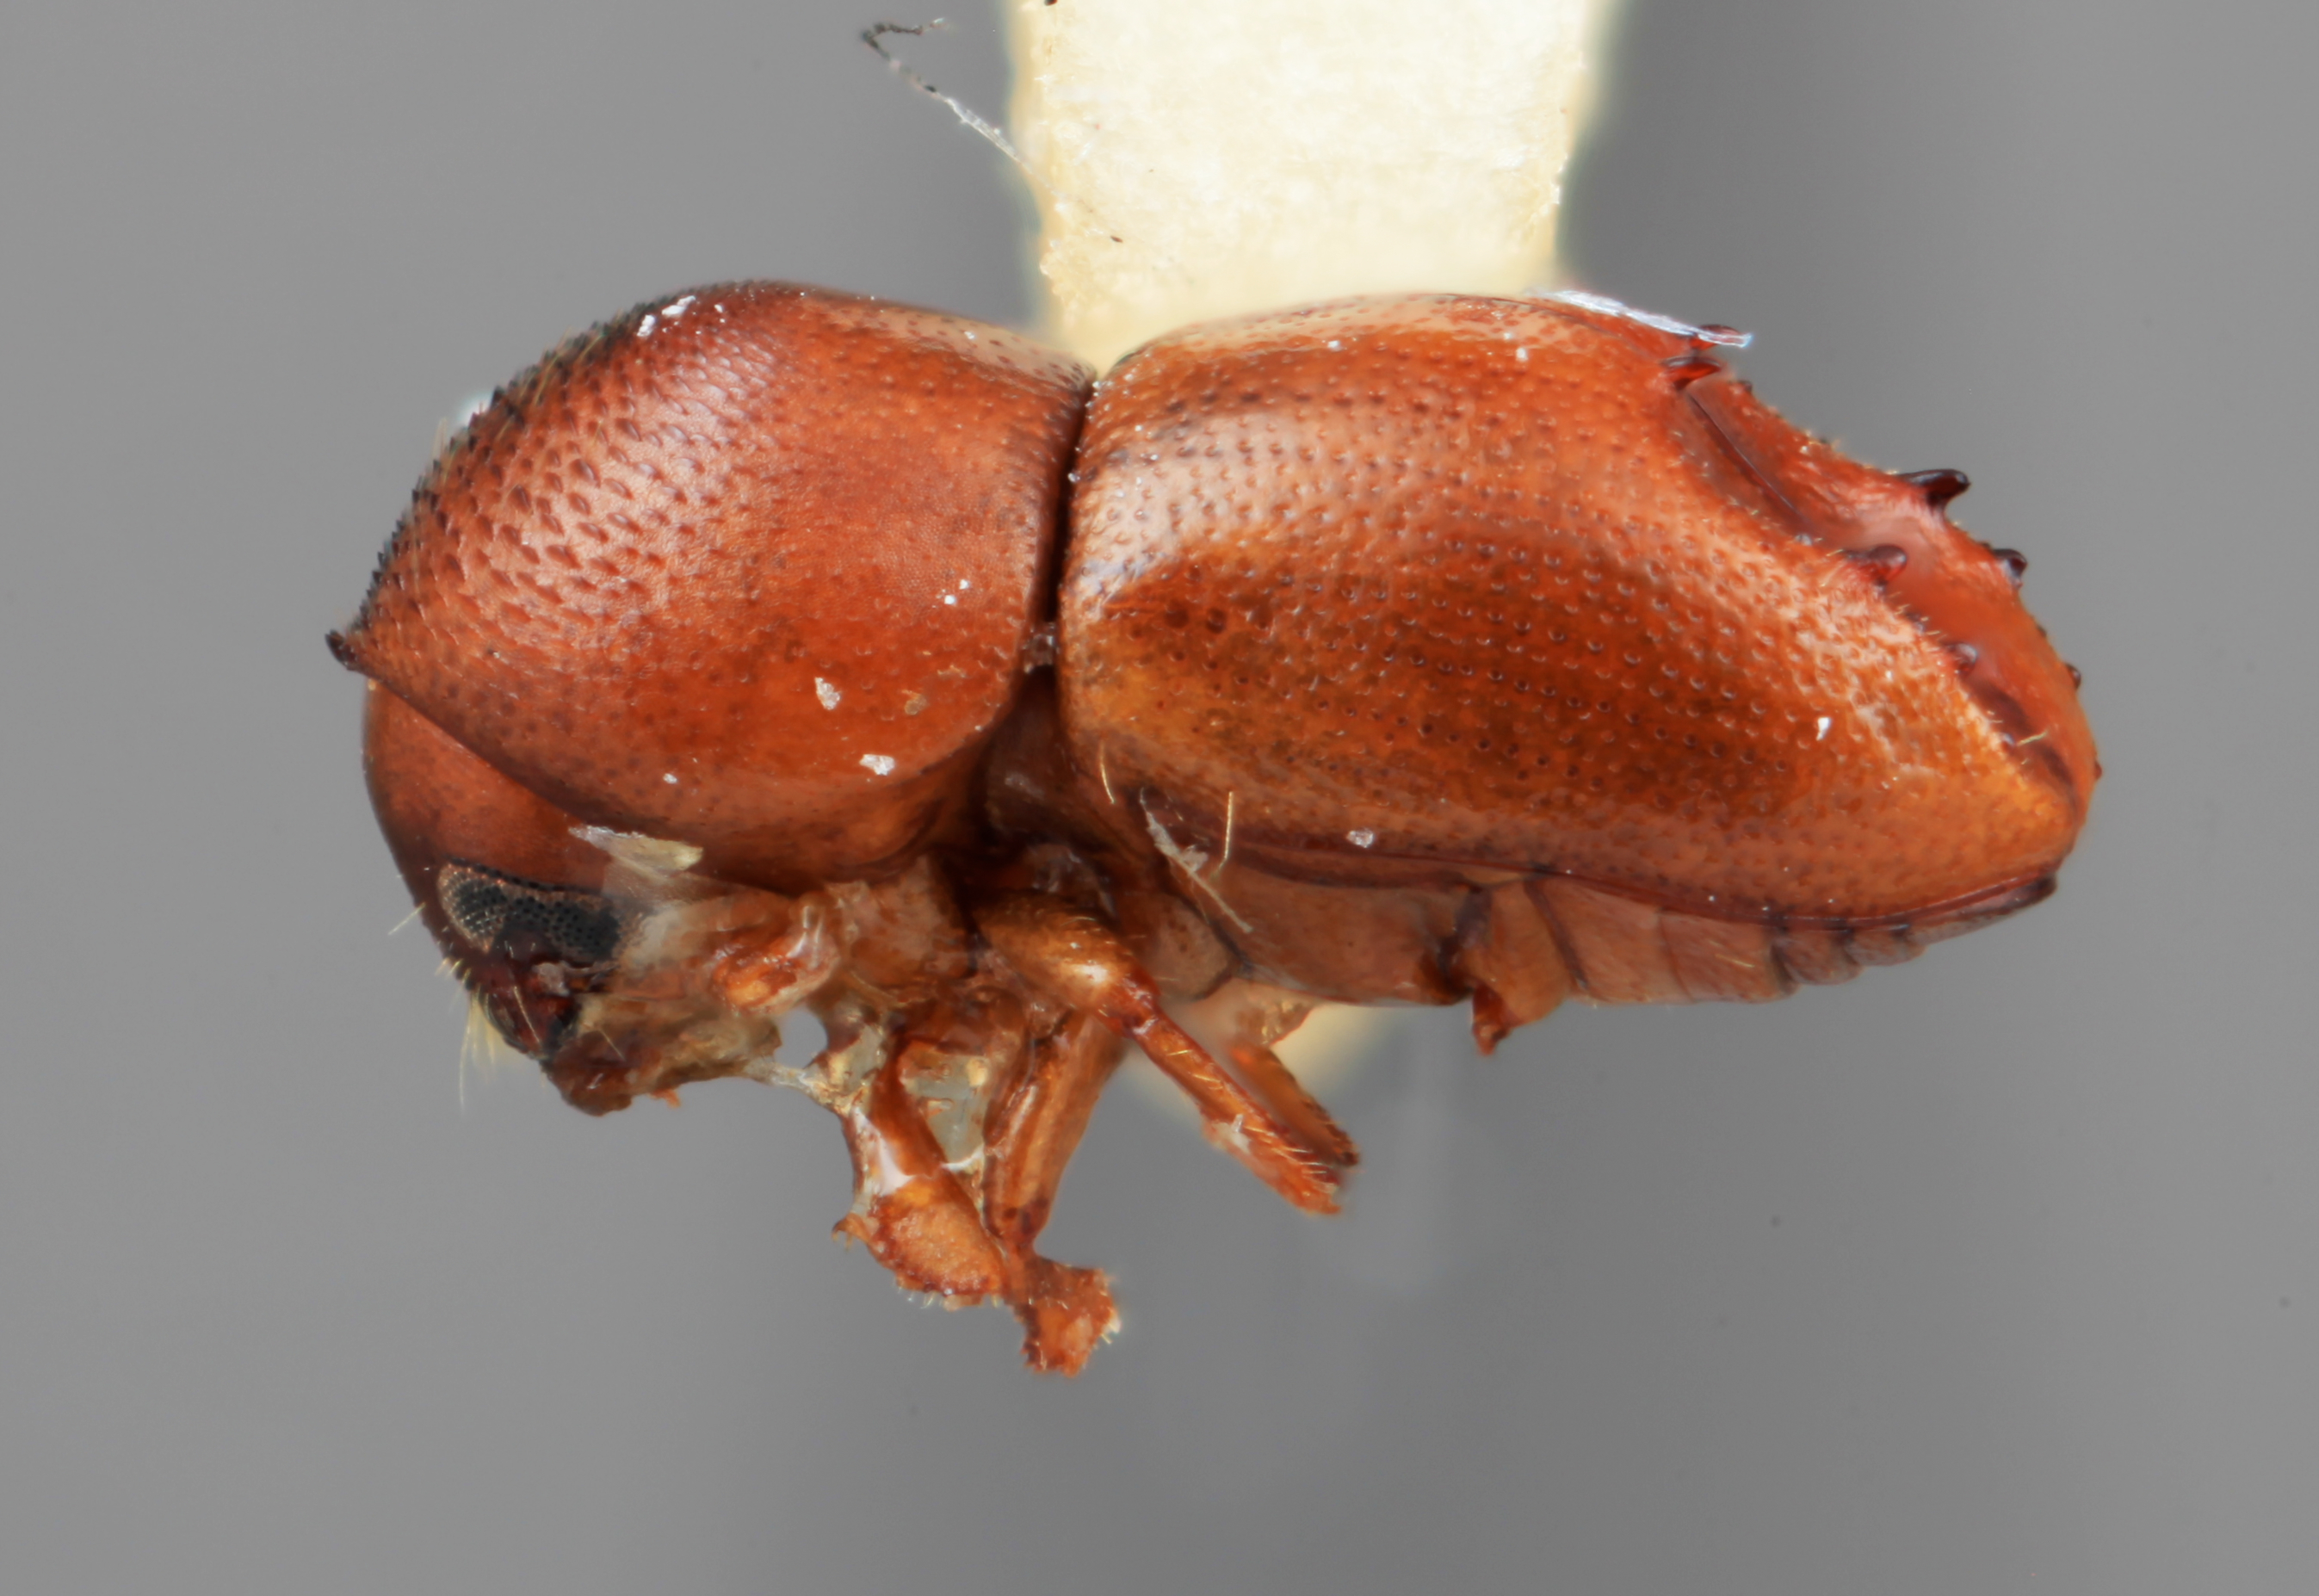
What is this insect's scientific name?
Taurodemus colombianus
